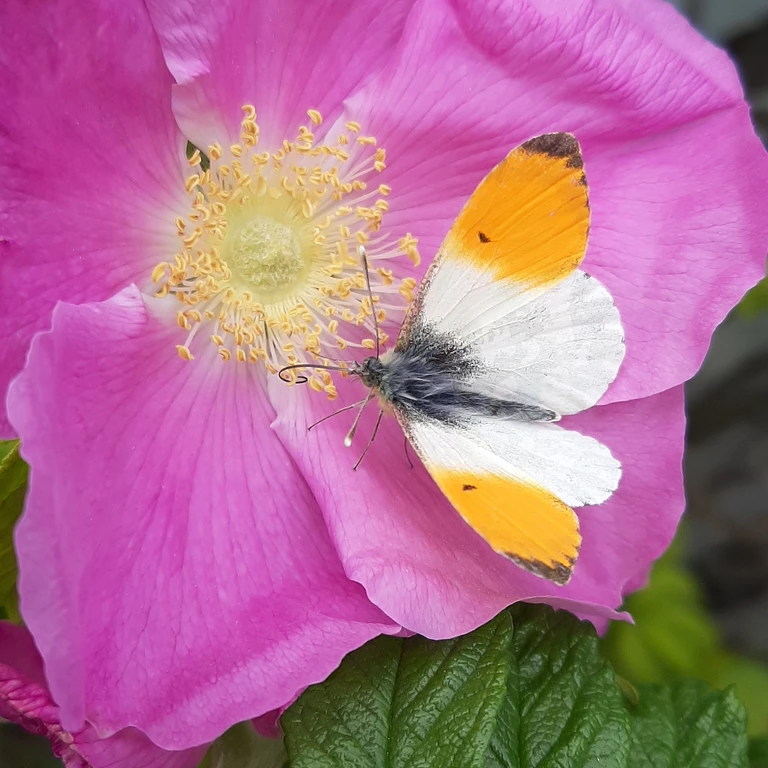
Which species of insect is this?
Anthocharis cardamines
